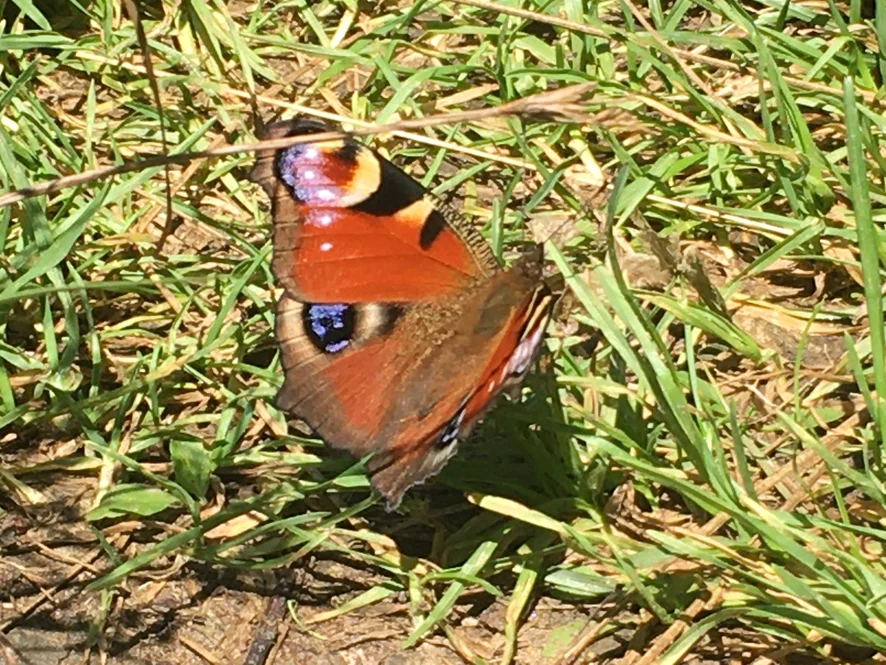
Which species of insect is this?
Aglais io
